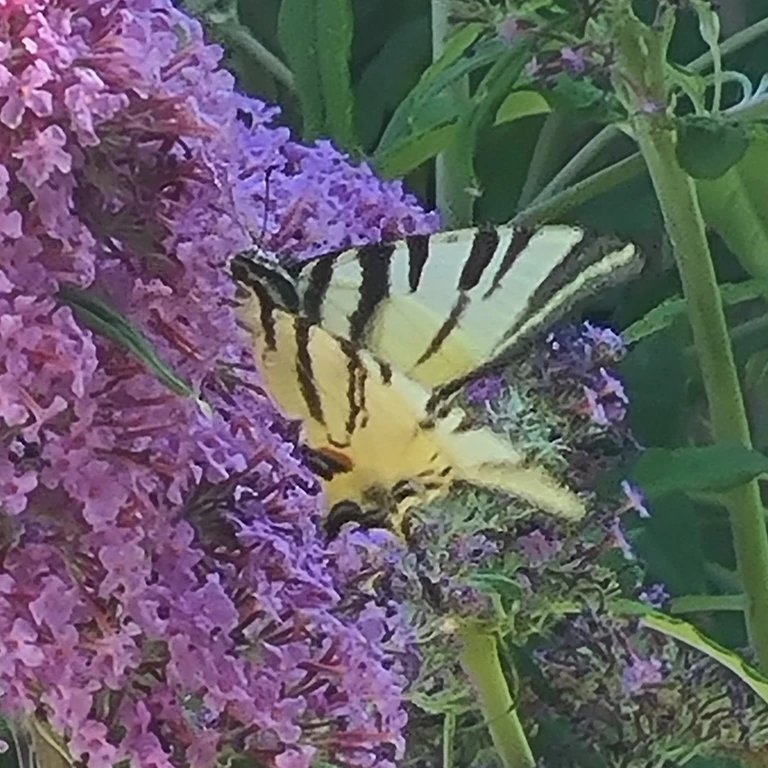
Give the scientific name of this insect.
Iphiclides podalirius
